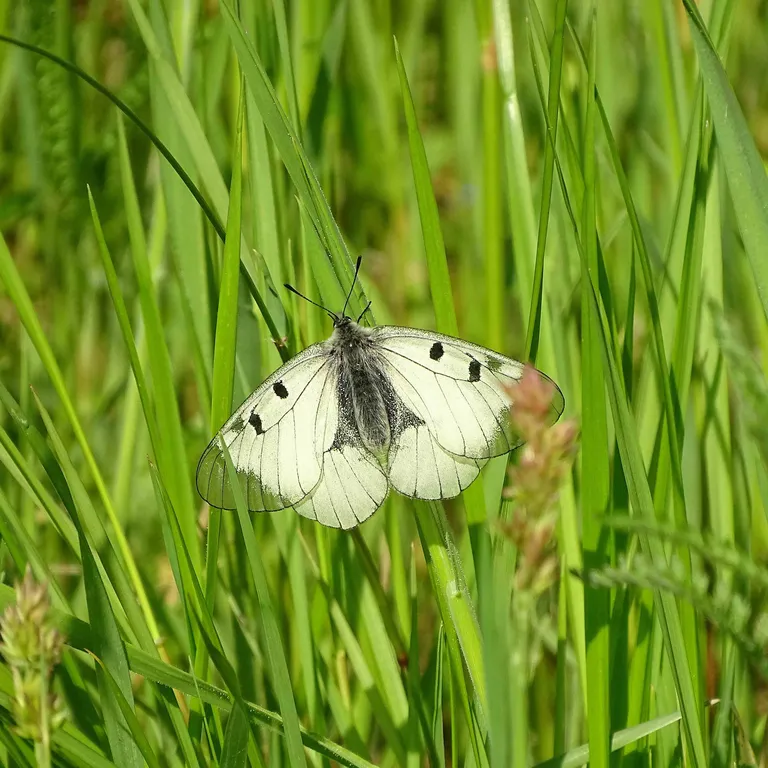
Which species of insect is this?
Parnassius mnemosyne
